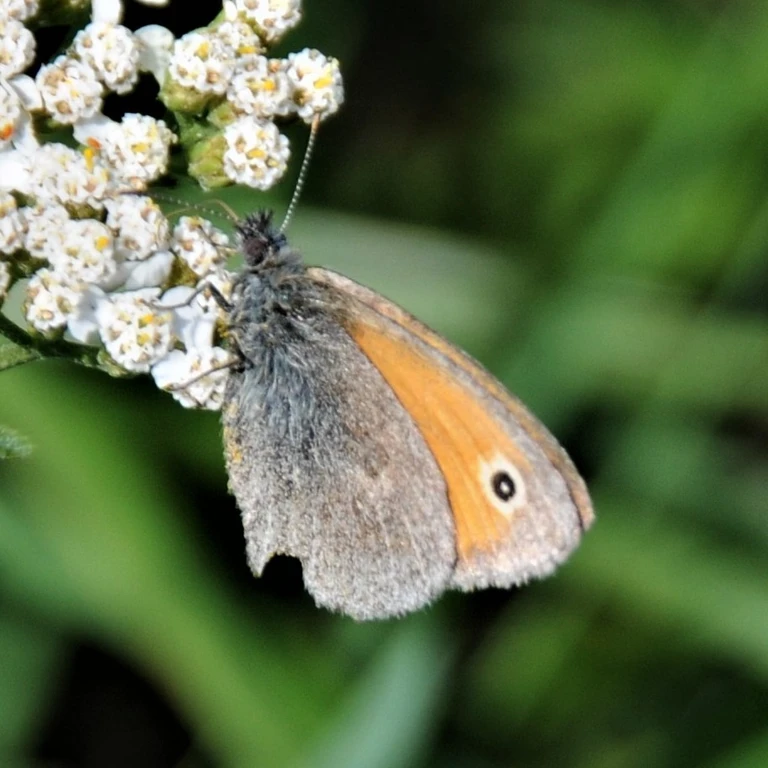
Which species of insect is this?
Coenonympha pamphilus
